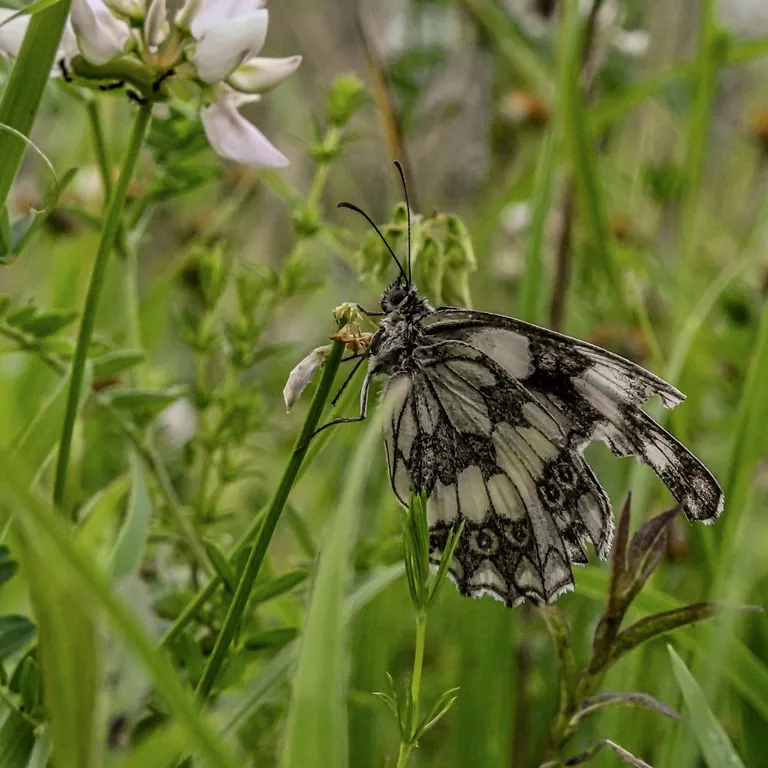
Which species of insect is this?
Melanargia galathea
